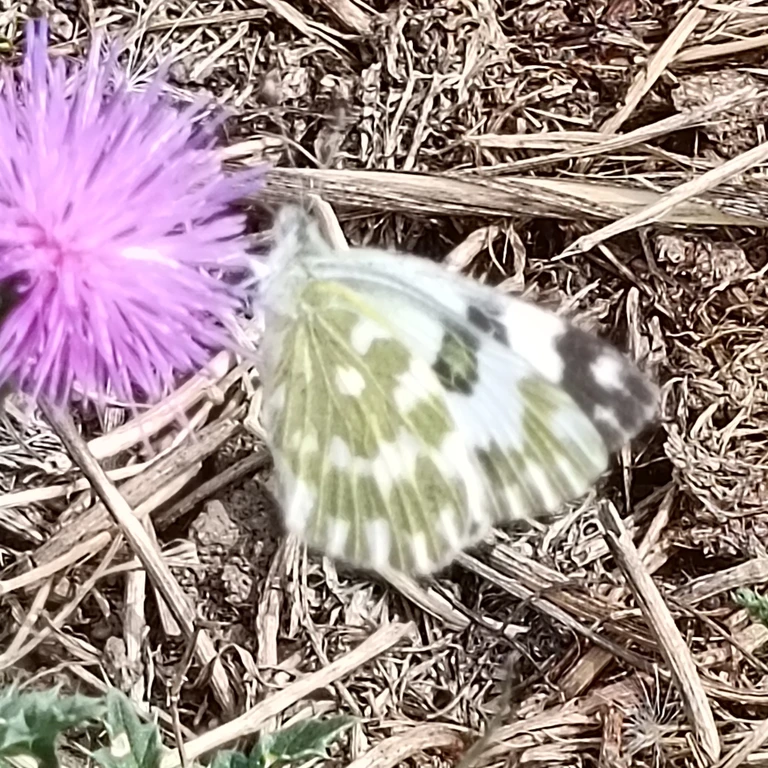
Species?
Pontia edusa
